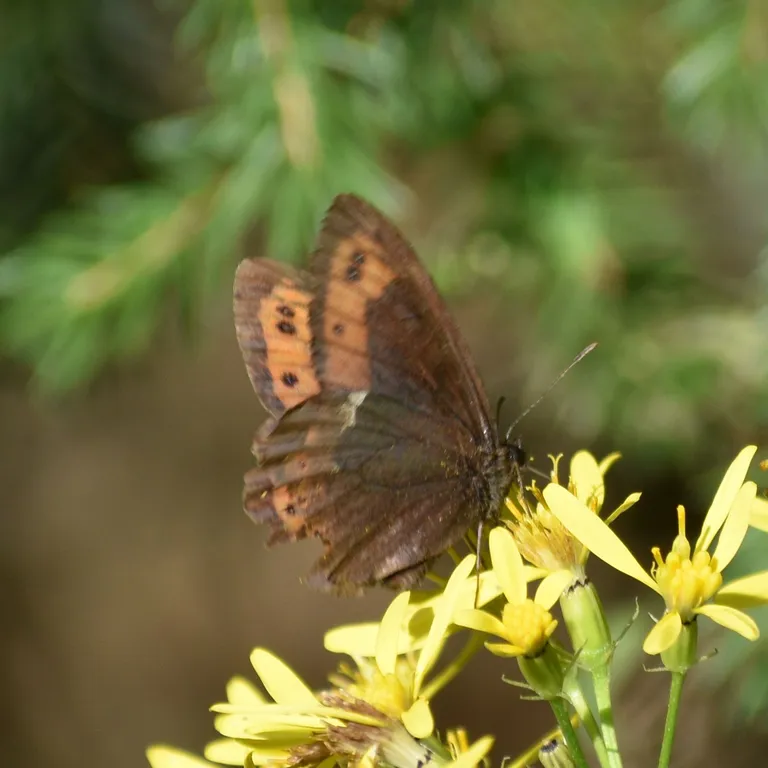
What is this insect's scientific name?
Erebia ligea
